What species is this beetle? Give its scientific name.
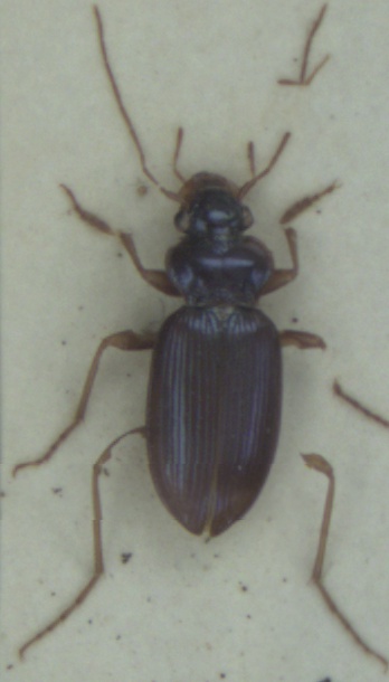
Leistus spinibarbis
